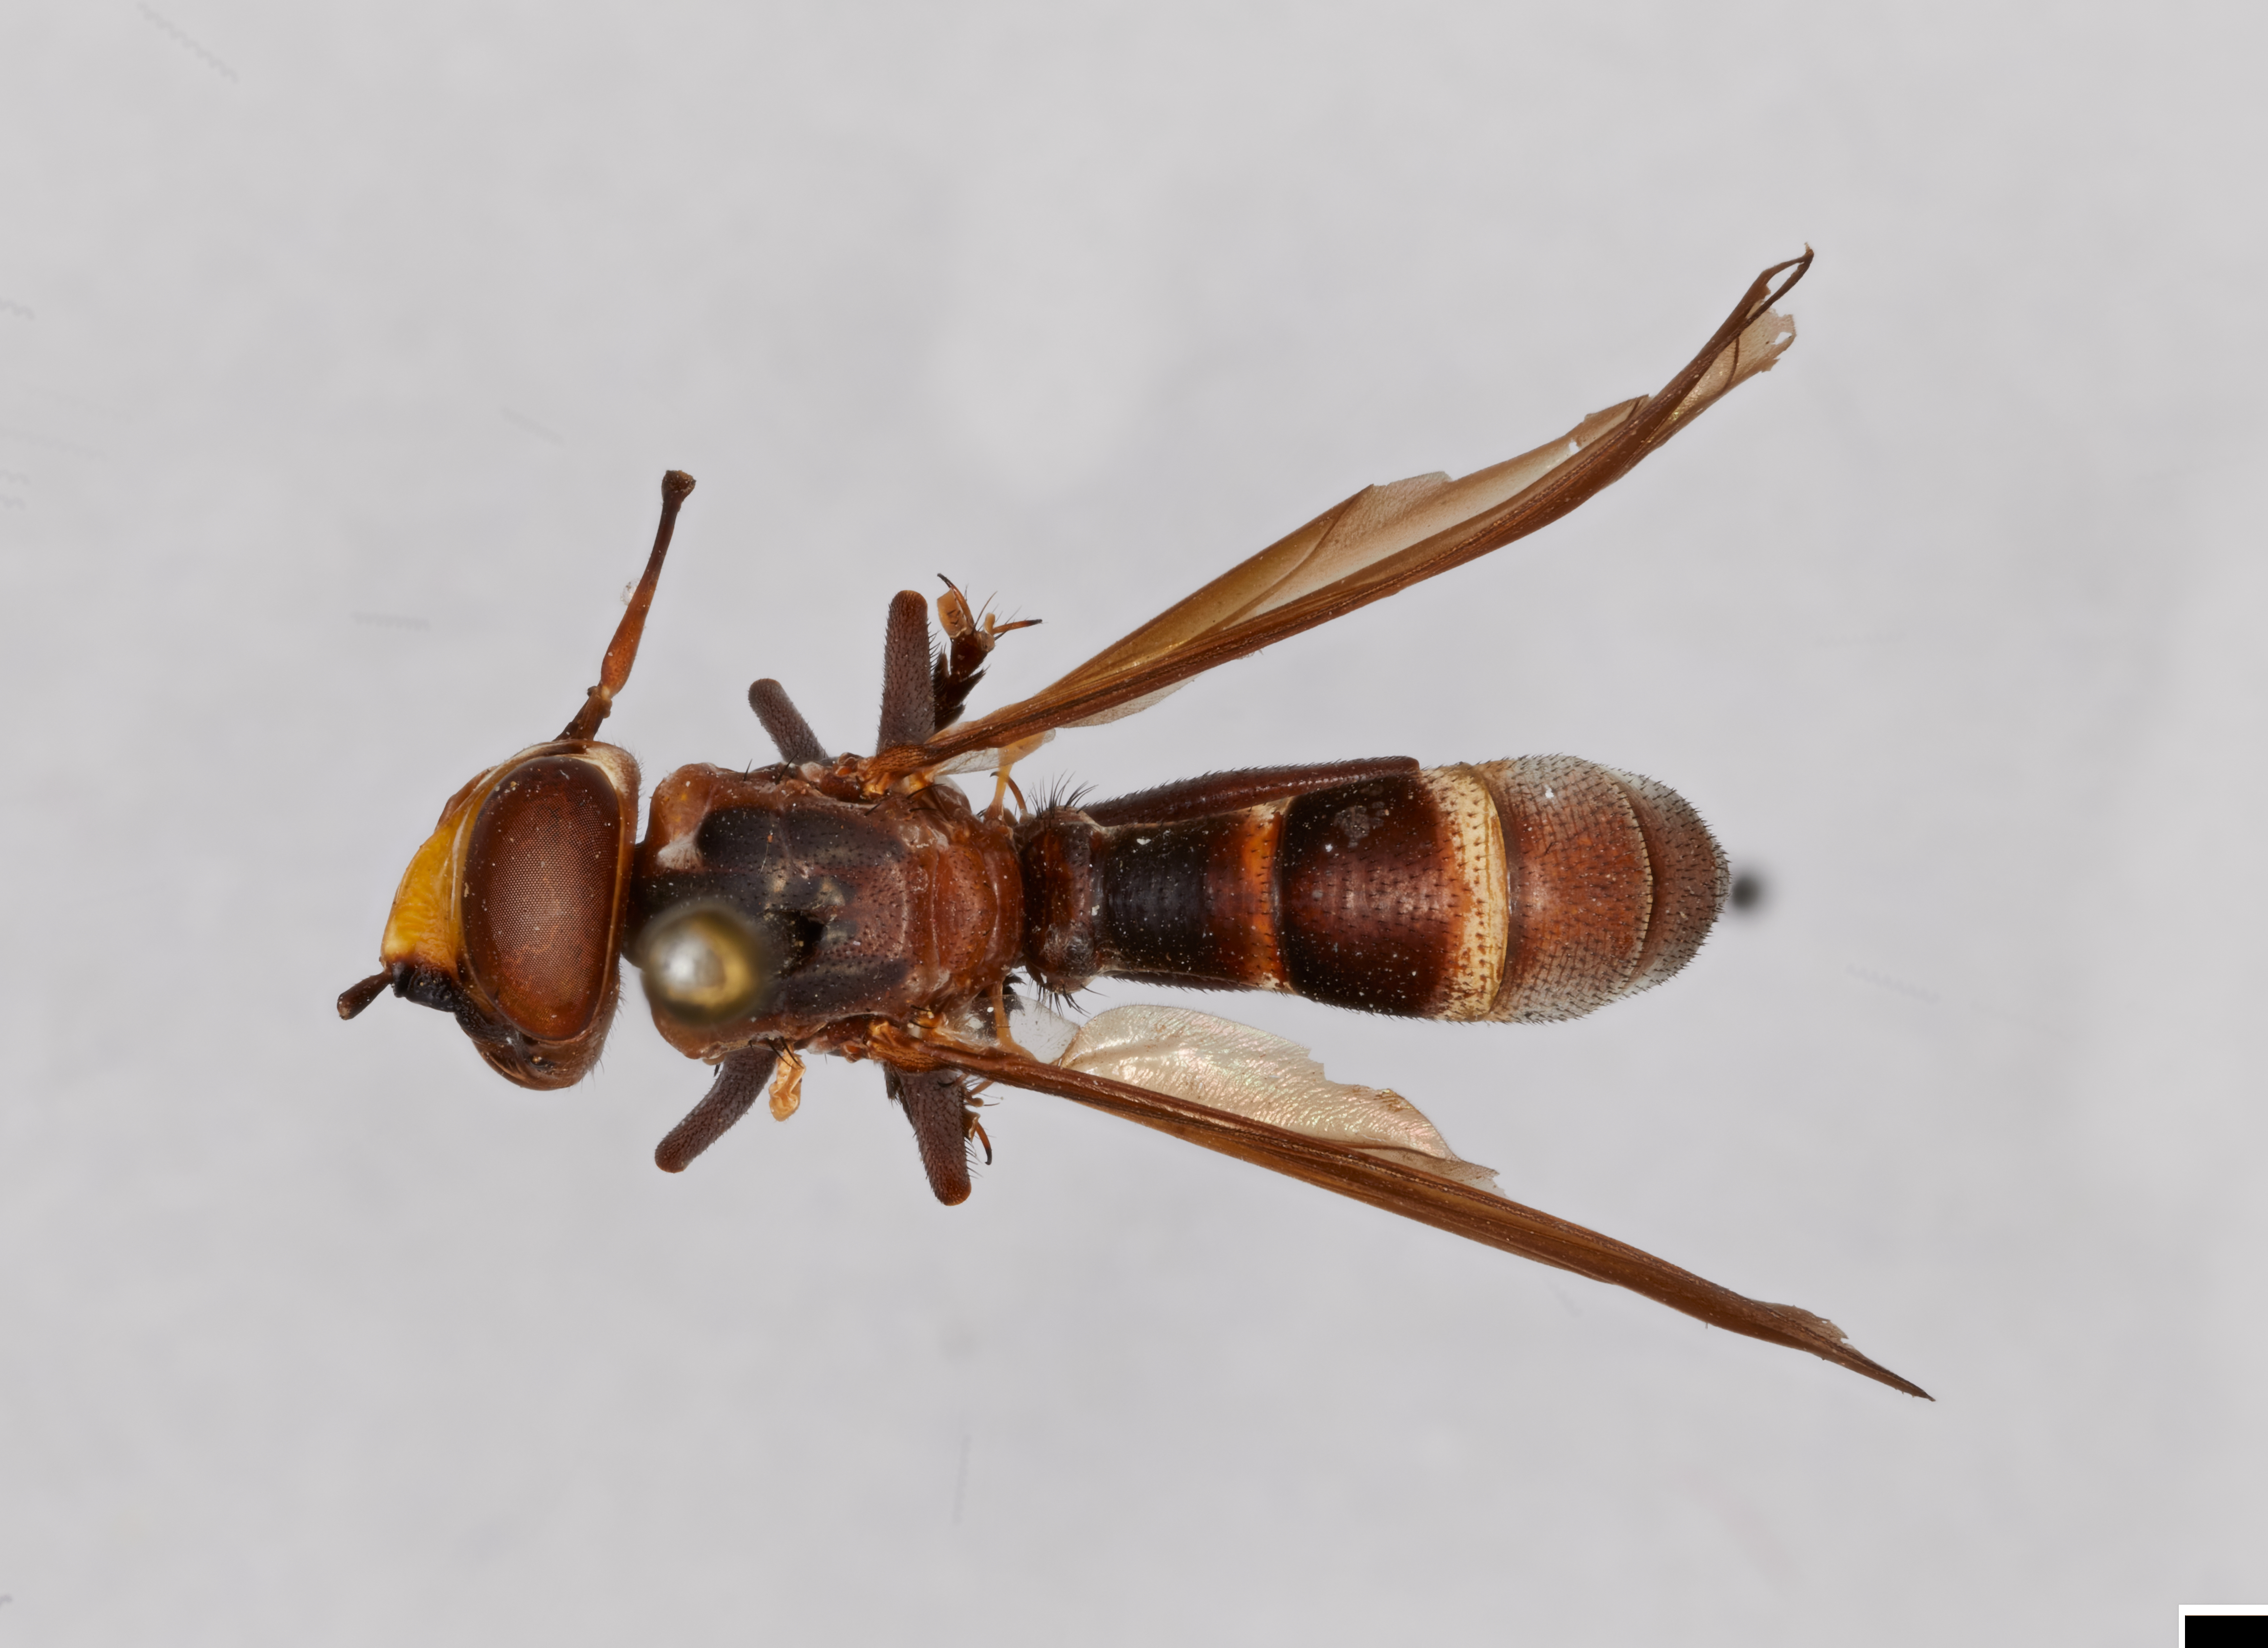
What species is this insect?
Conops nigripes
